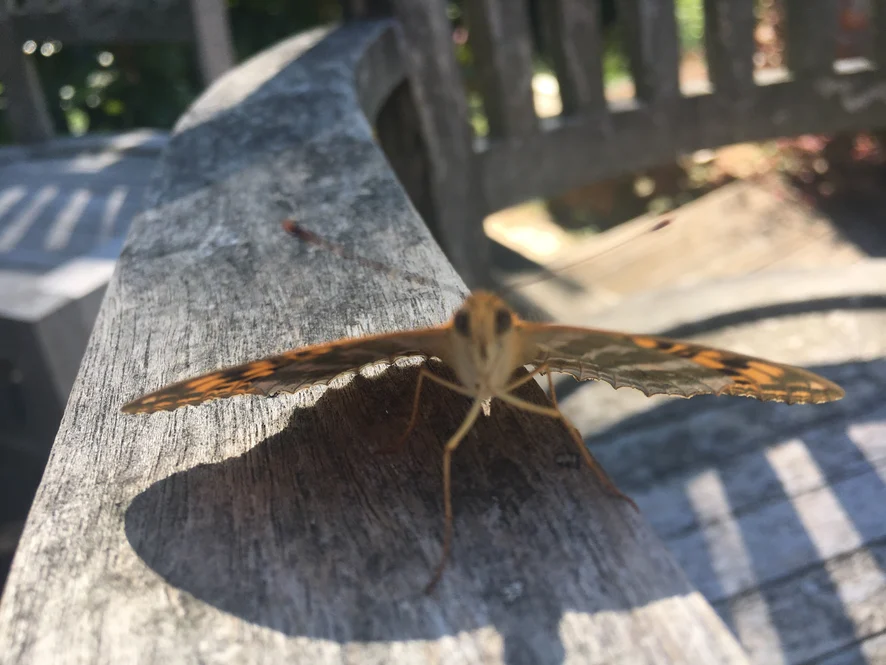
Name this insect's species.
Argynnis paphia
